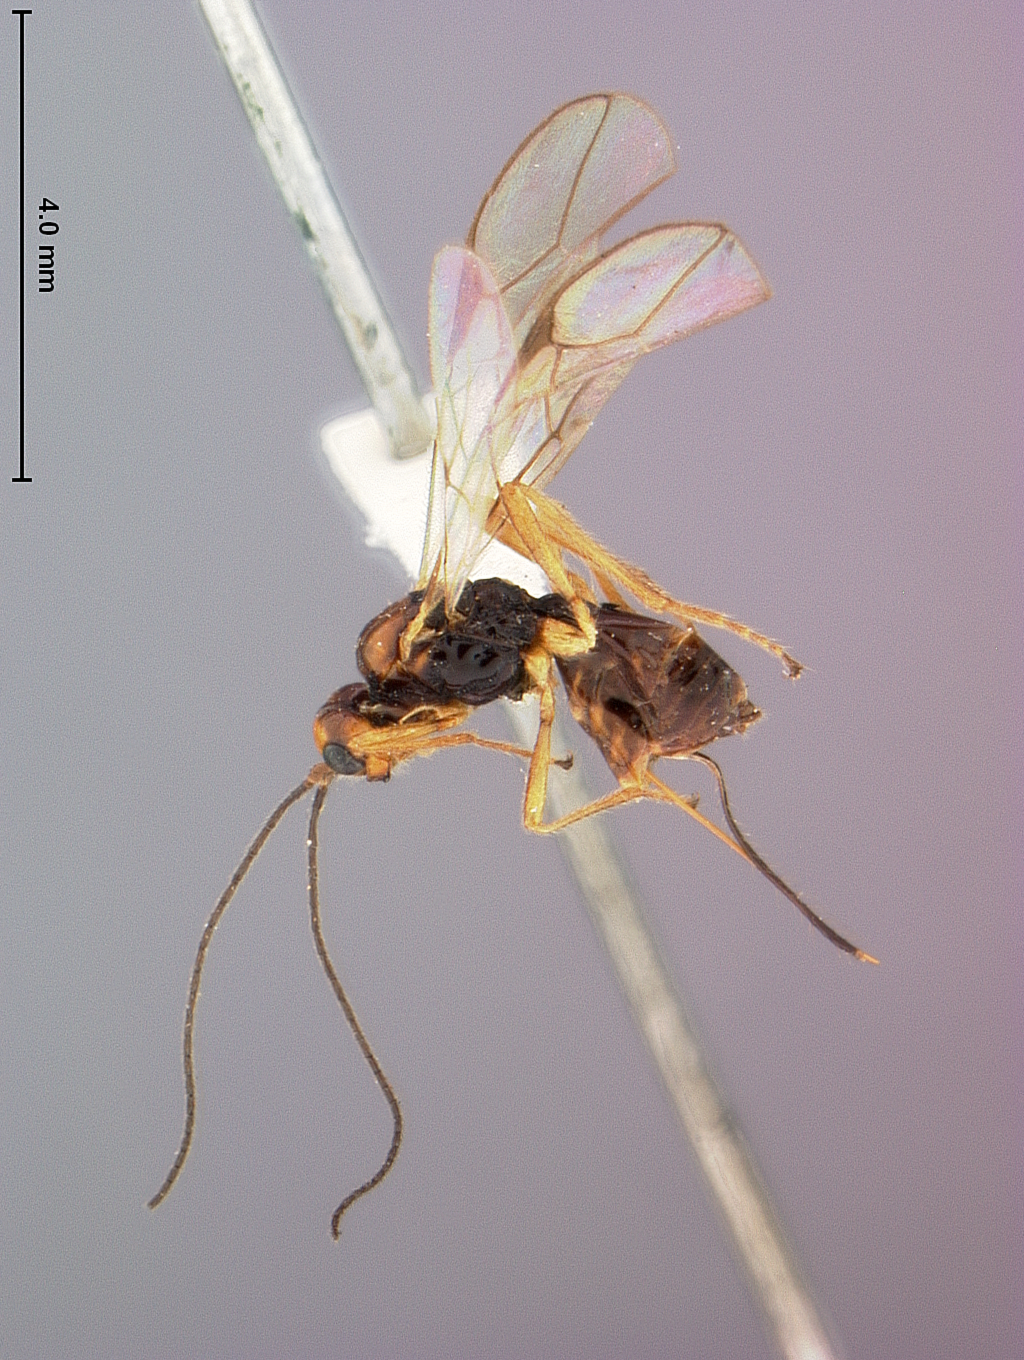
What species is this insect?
Phaenocarpa fervida
